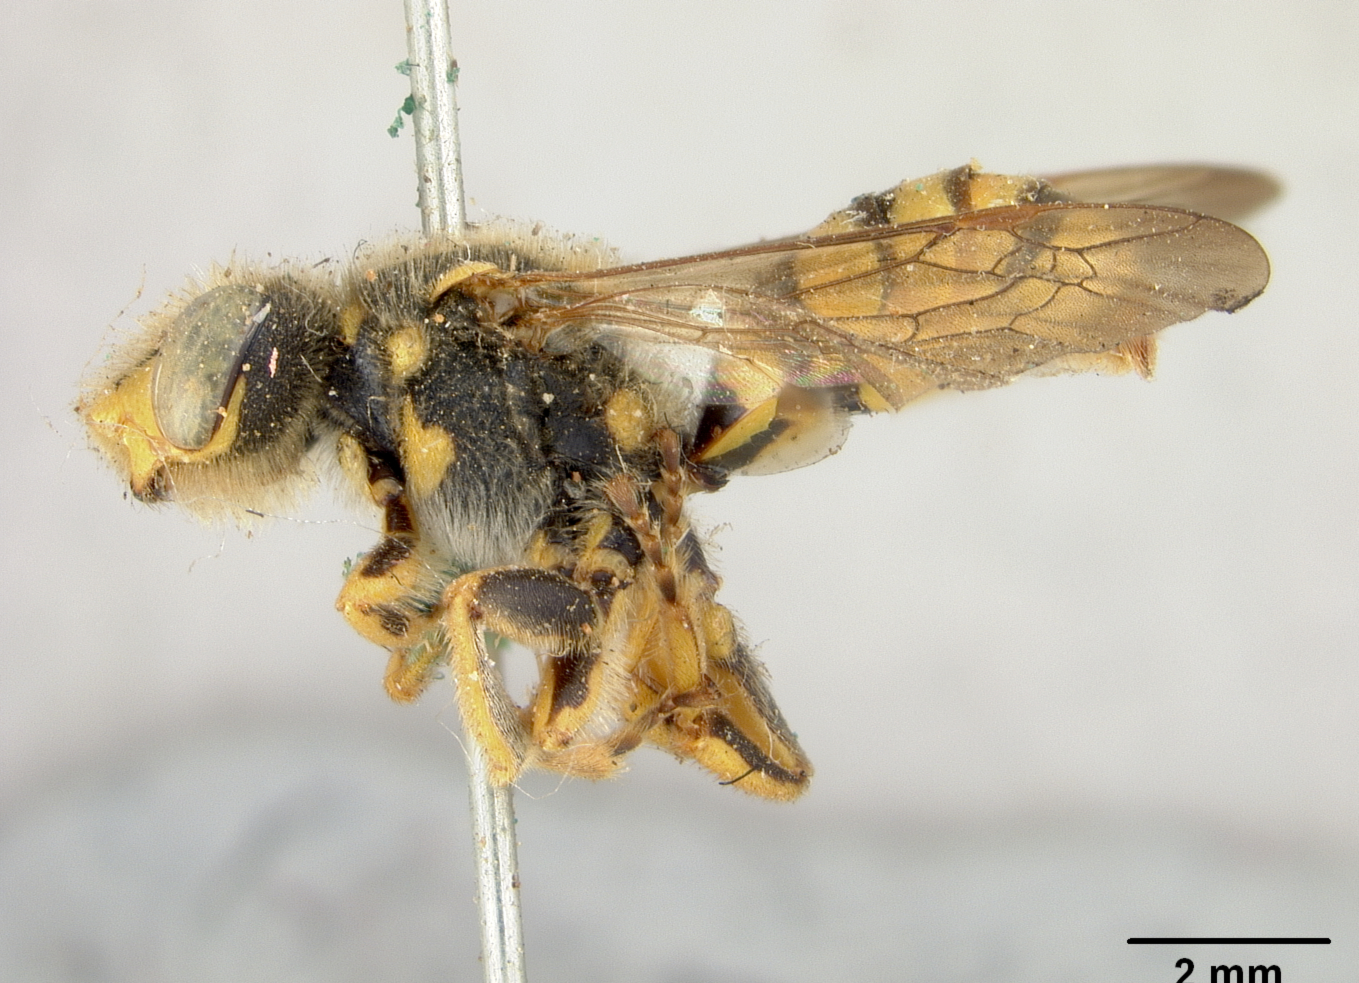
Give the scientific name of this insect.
Megarhimus hypoptes (also Nomada edwardsii)
